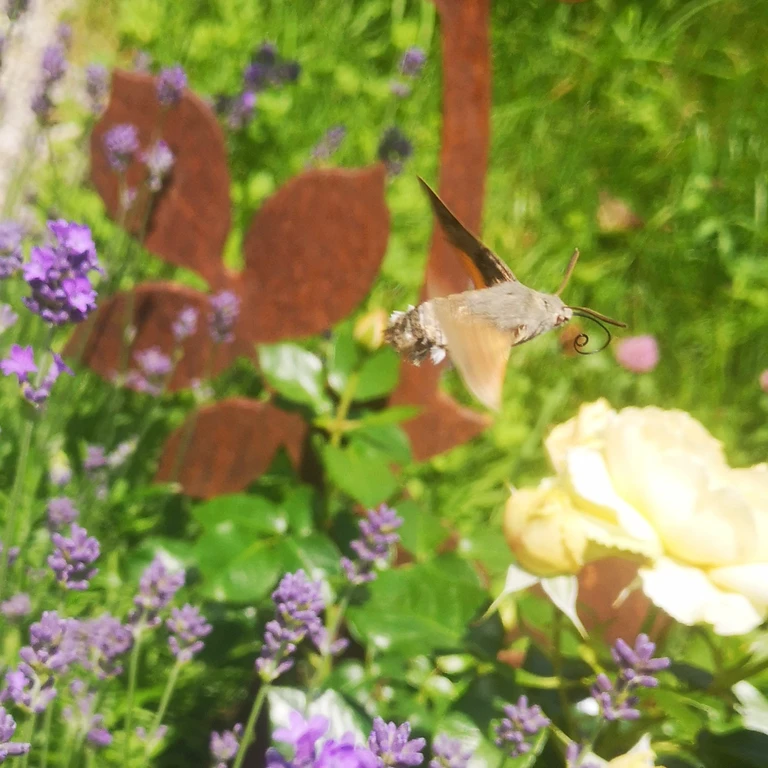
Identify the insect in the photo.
Macroglossum stellatarum
